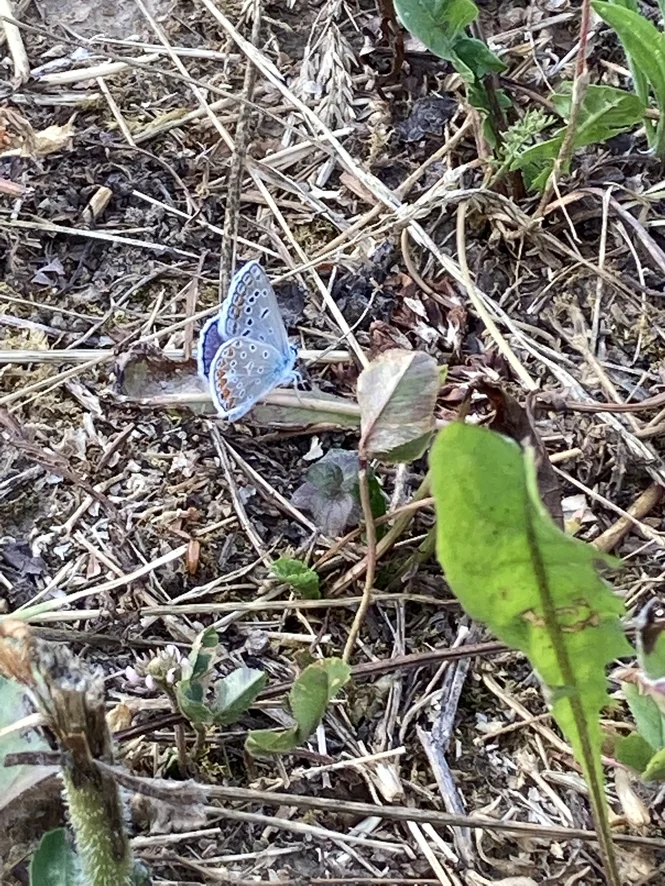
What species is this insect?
Polyommatus icarus
